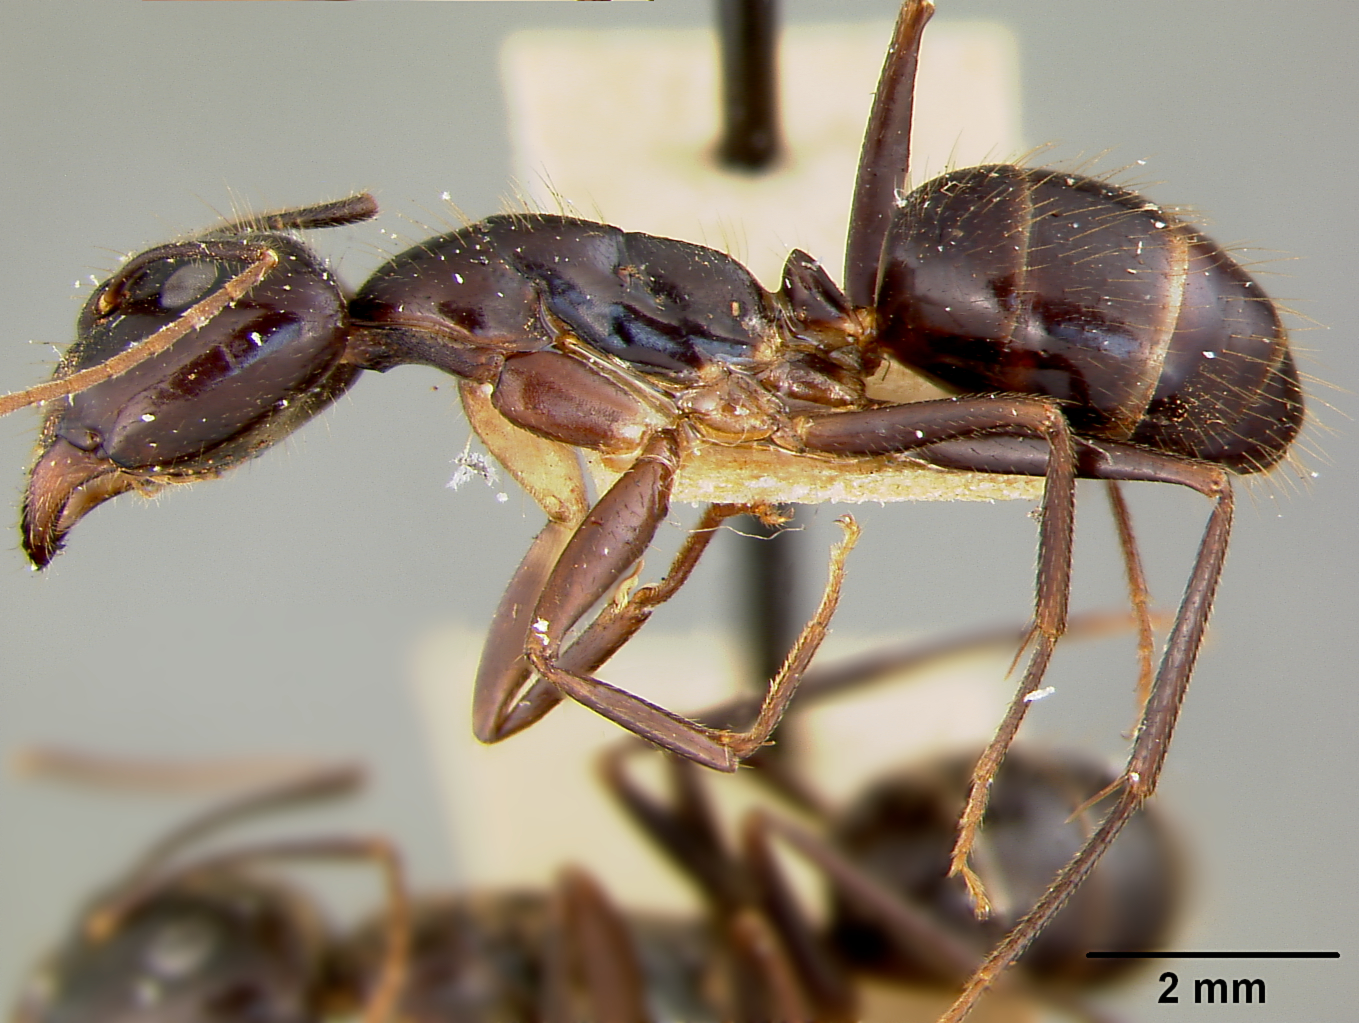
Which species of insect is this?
Camponotus maculatus
